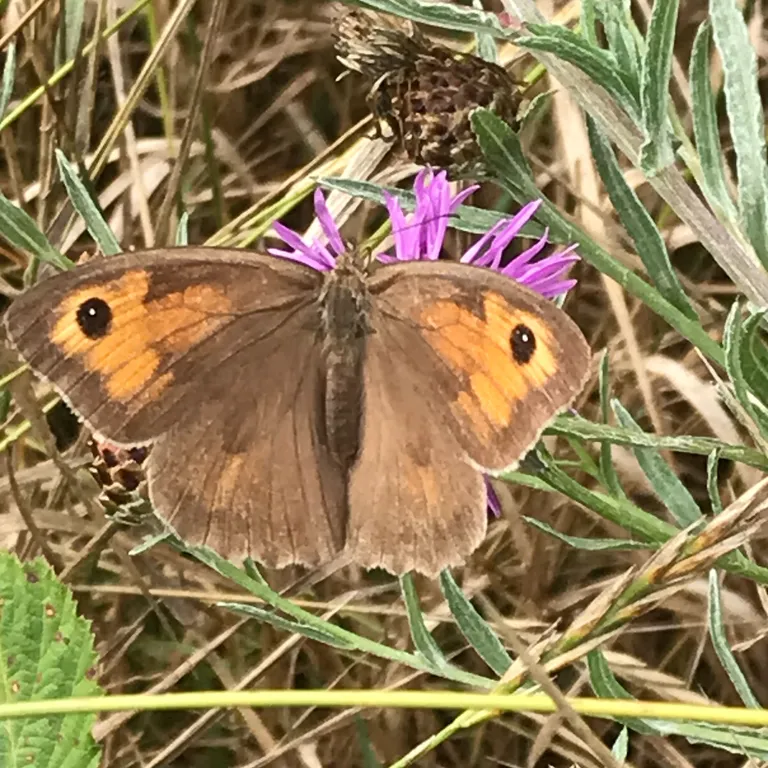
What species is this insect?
Maniola jurtina
